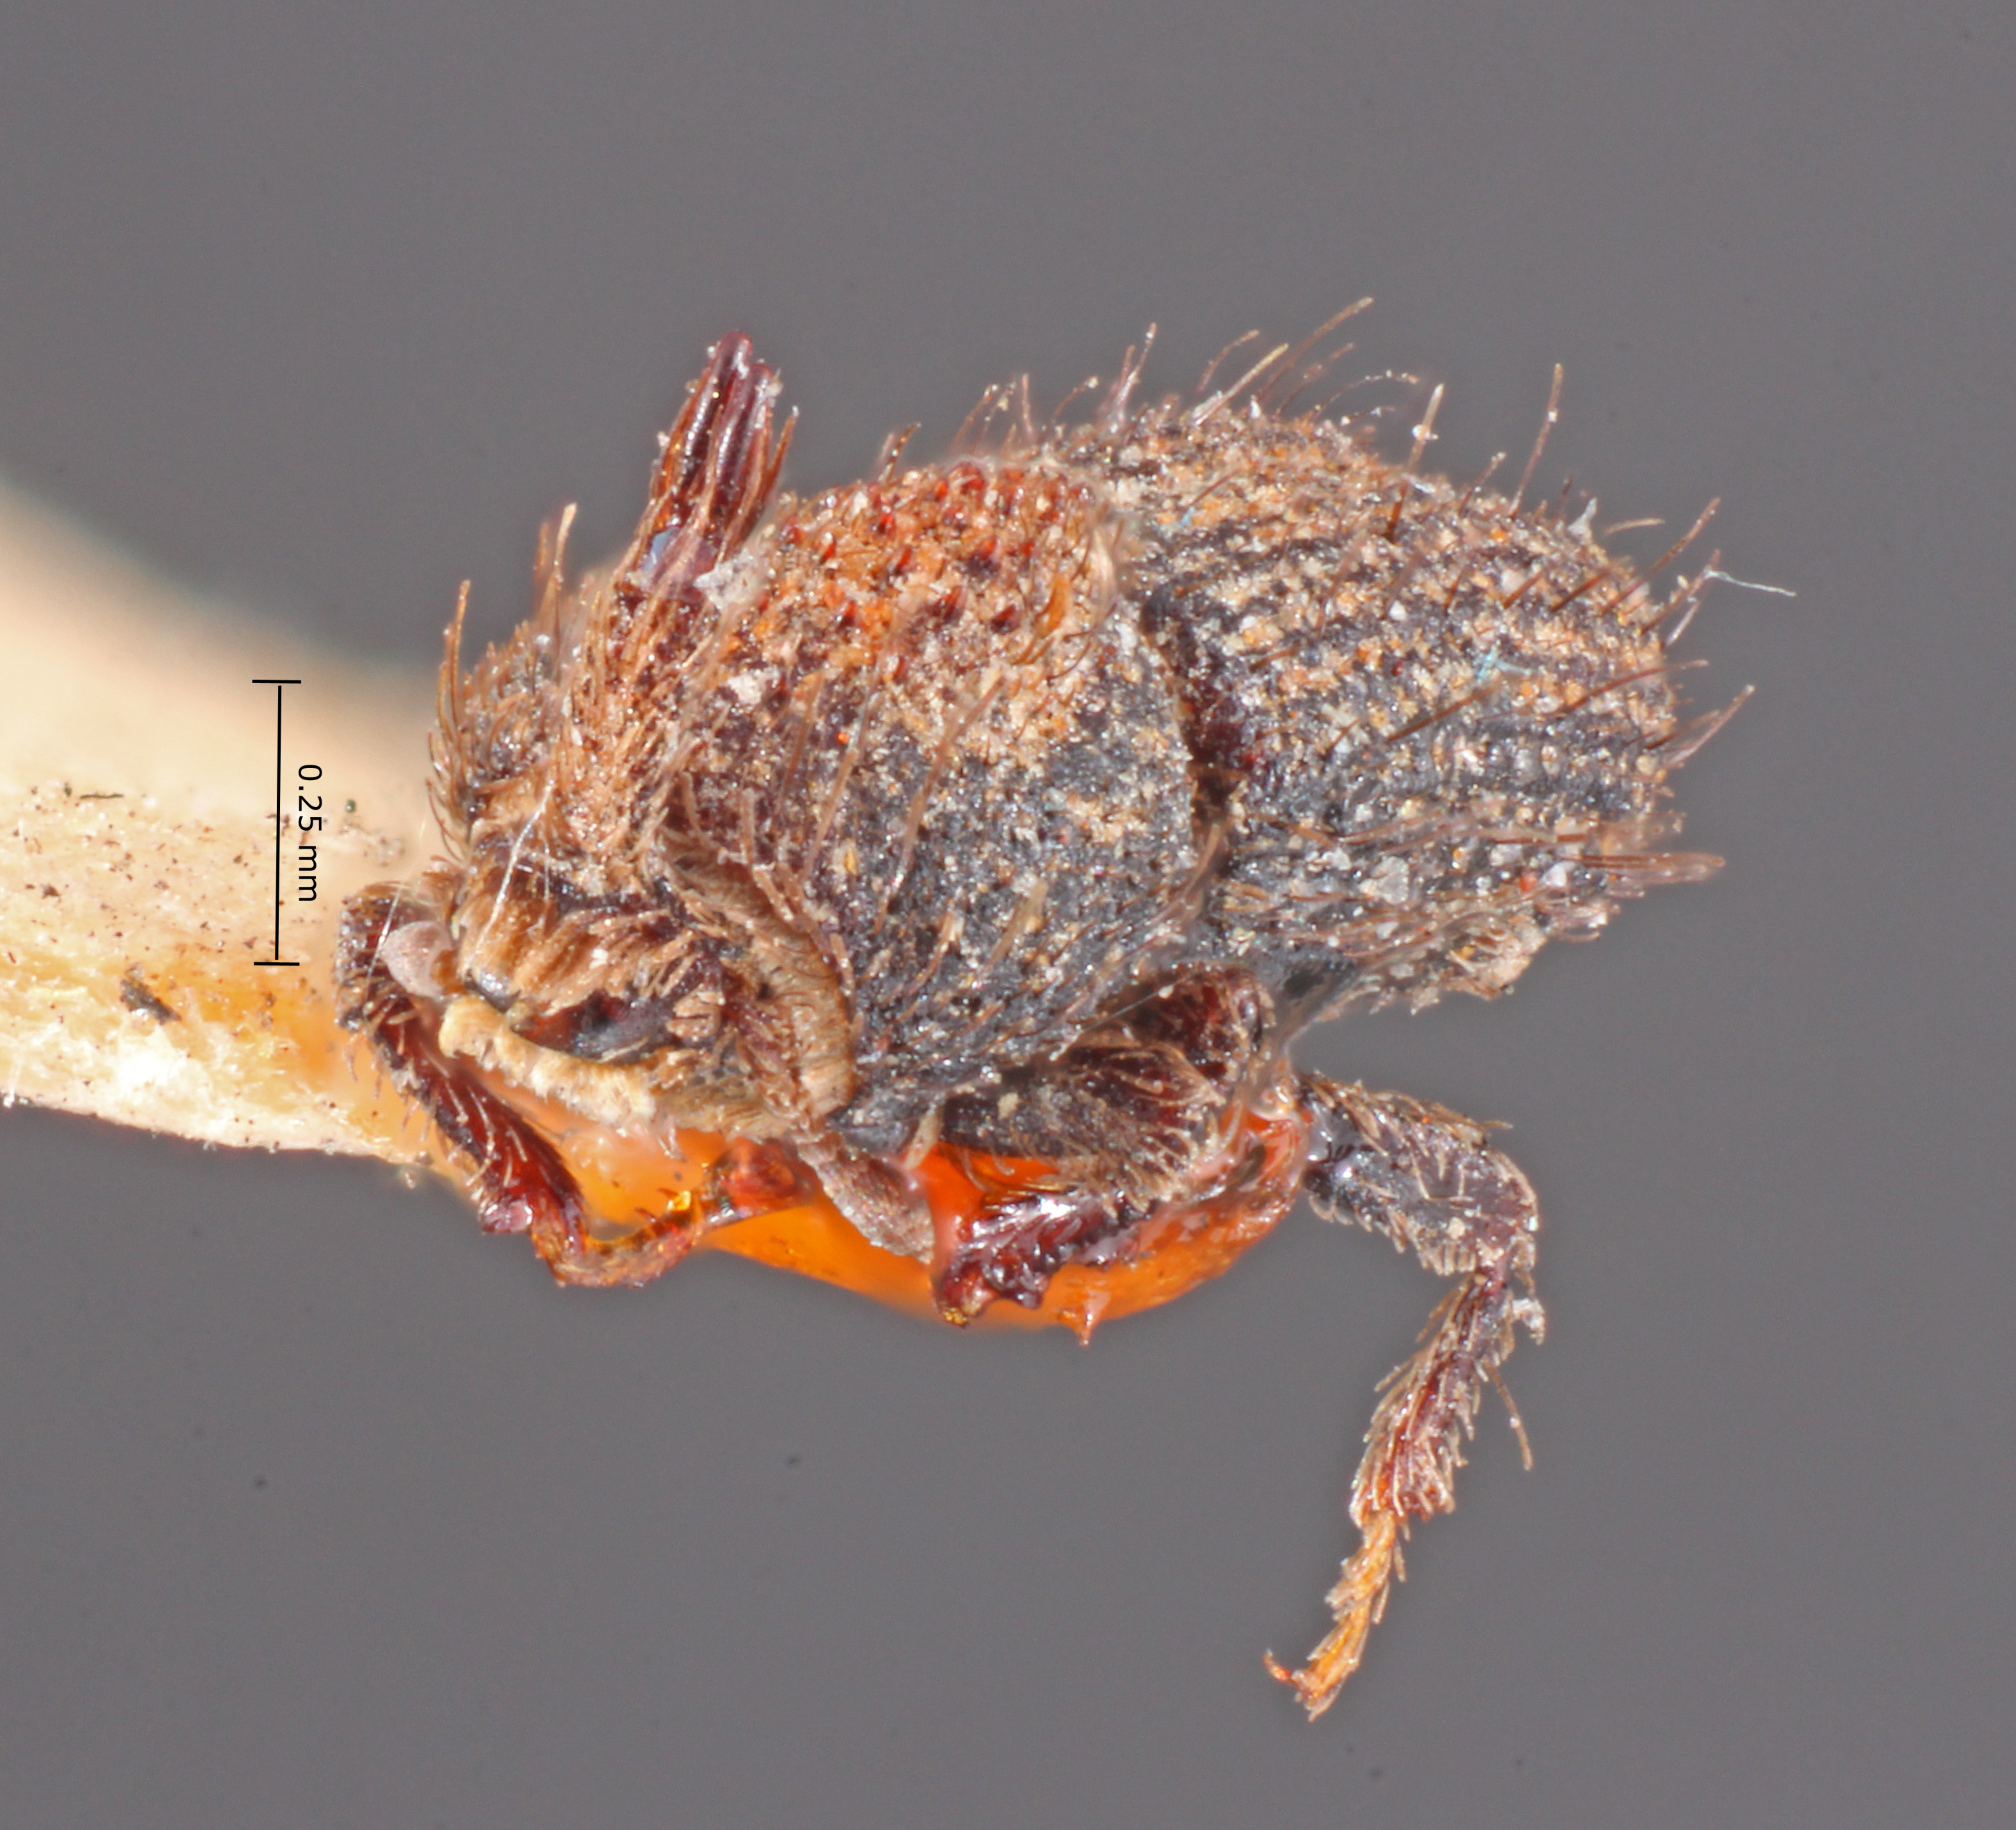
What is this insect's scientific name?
Cactopinus pini
